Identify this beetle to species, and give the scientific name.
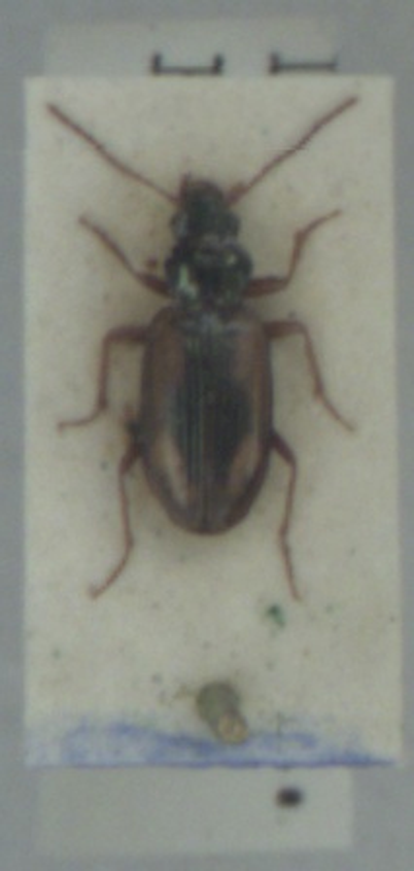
Bembidion maritimum
